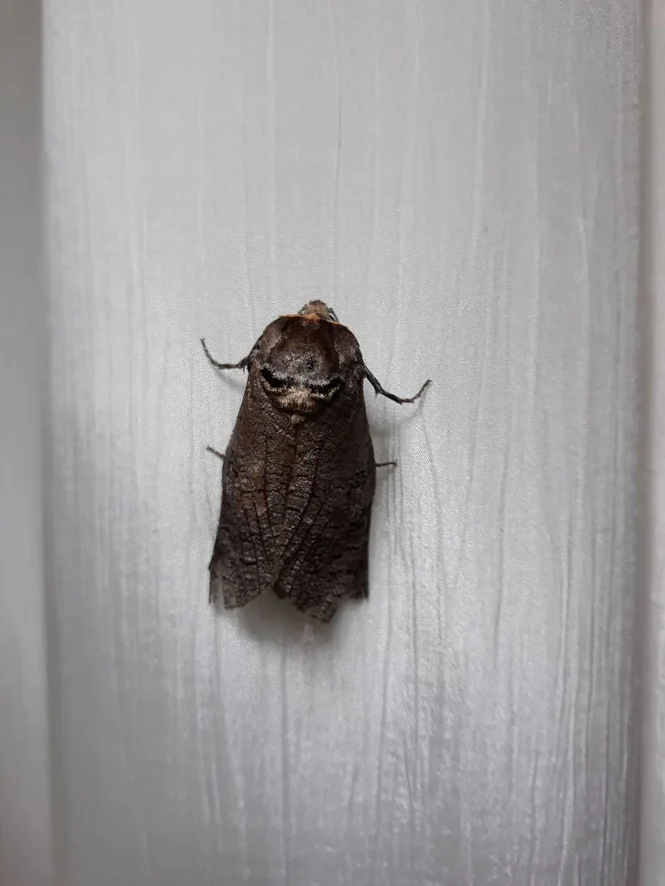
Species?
Cossus cossus
